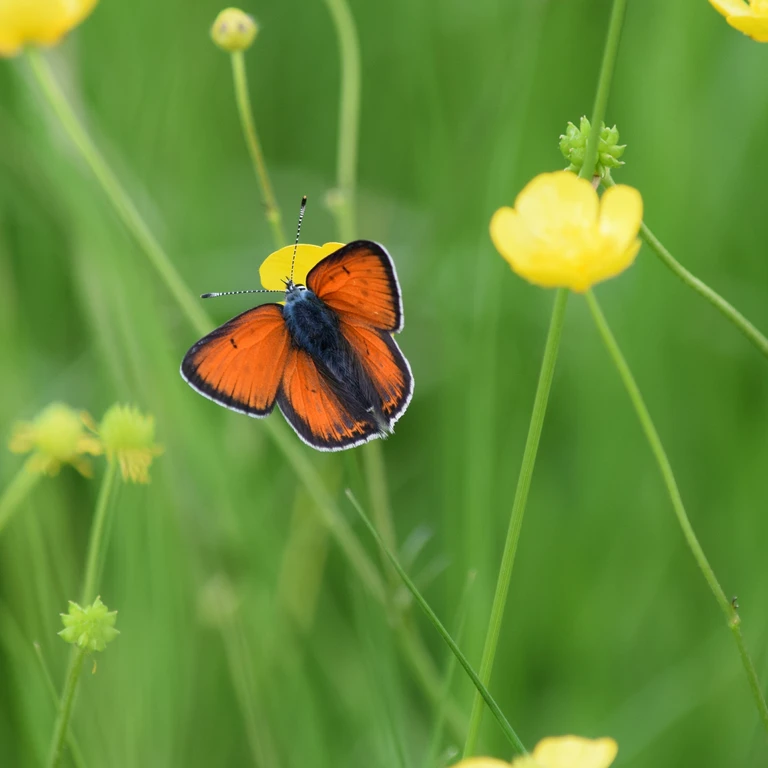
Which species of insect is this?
Lycaena hippothoe (also Palaeochrysophanus hippothoe)
